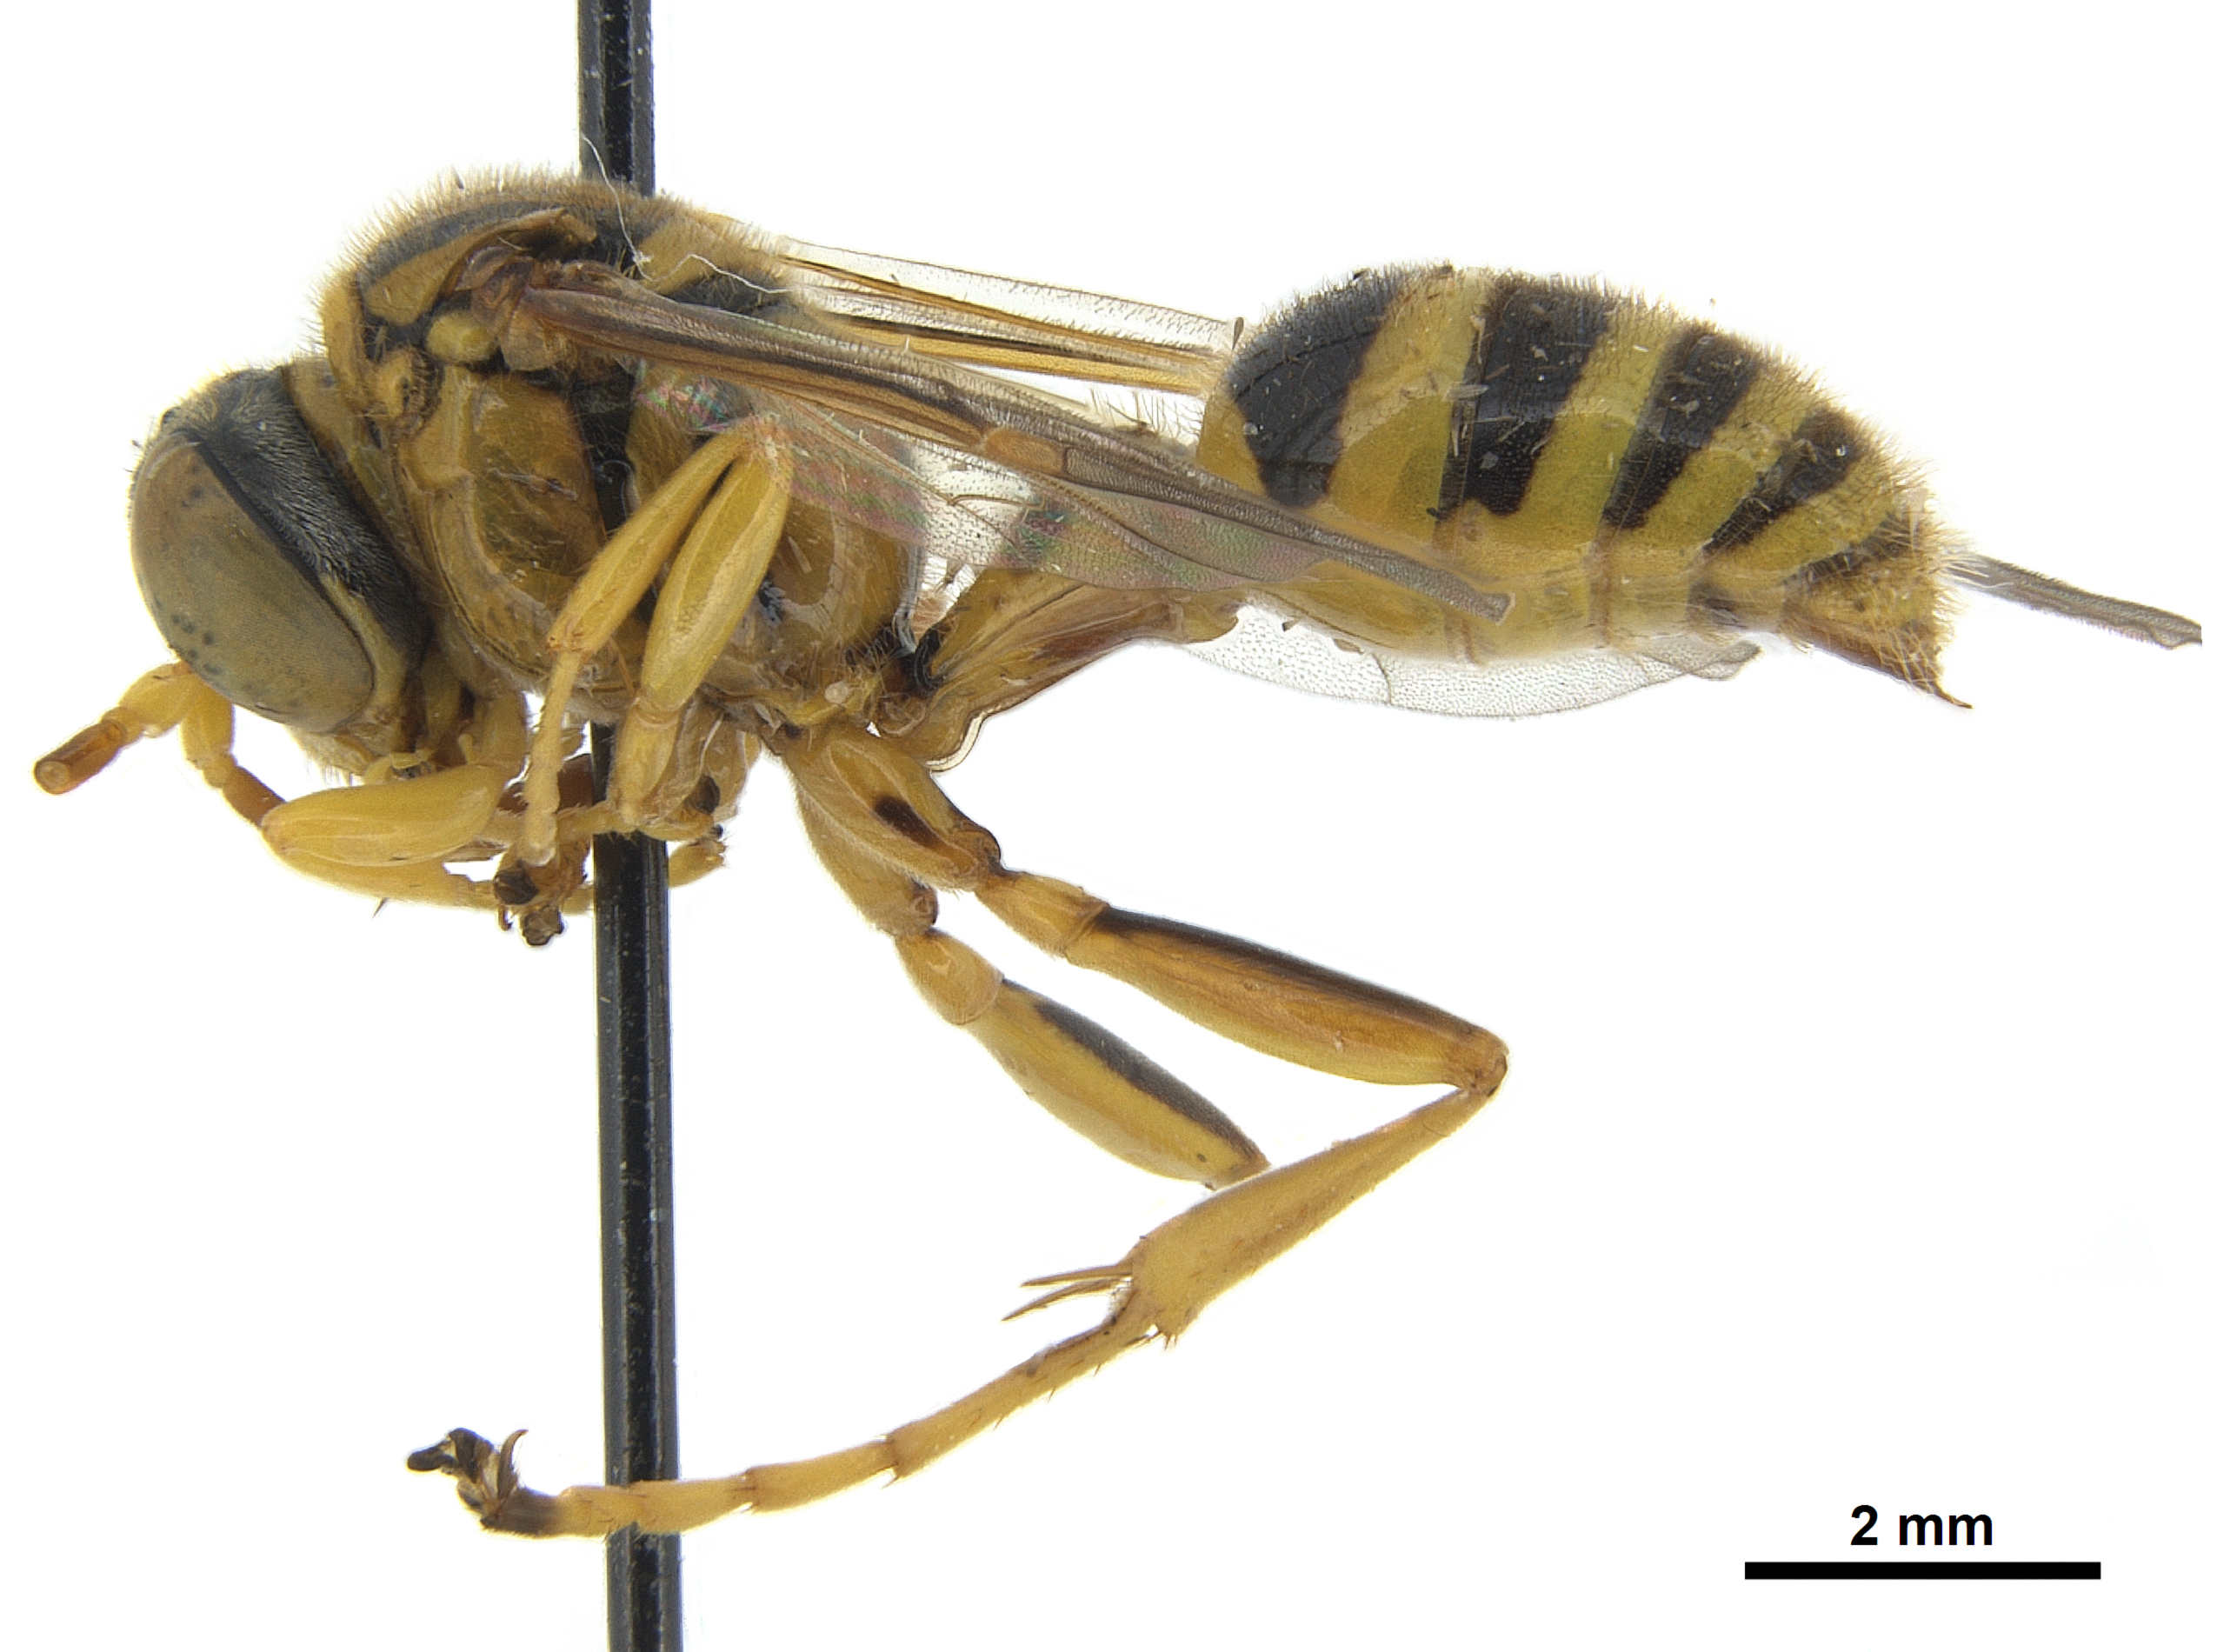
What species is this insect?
Megistommum splendidum
